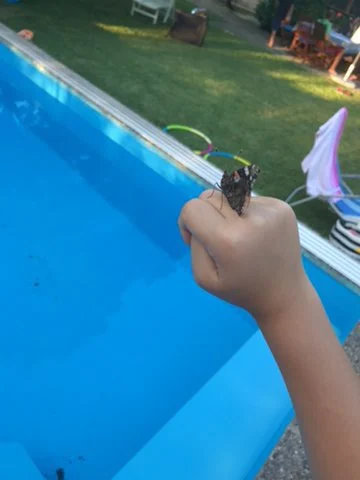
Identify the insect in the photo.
Vanessa atalanta
